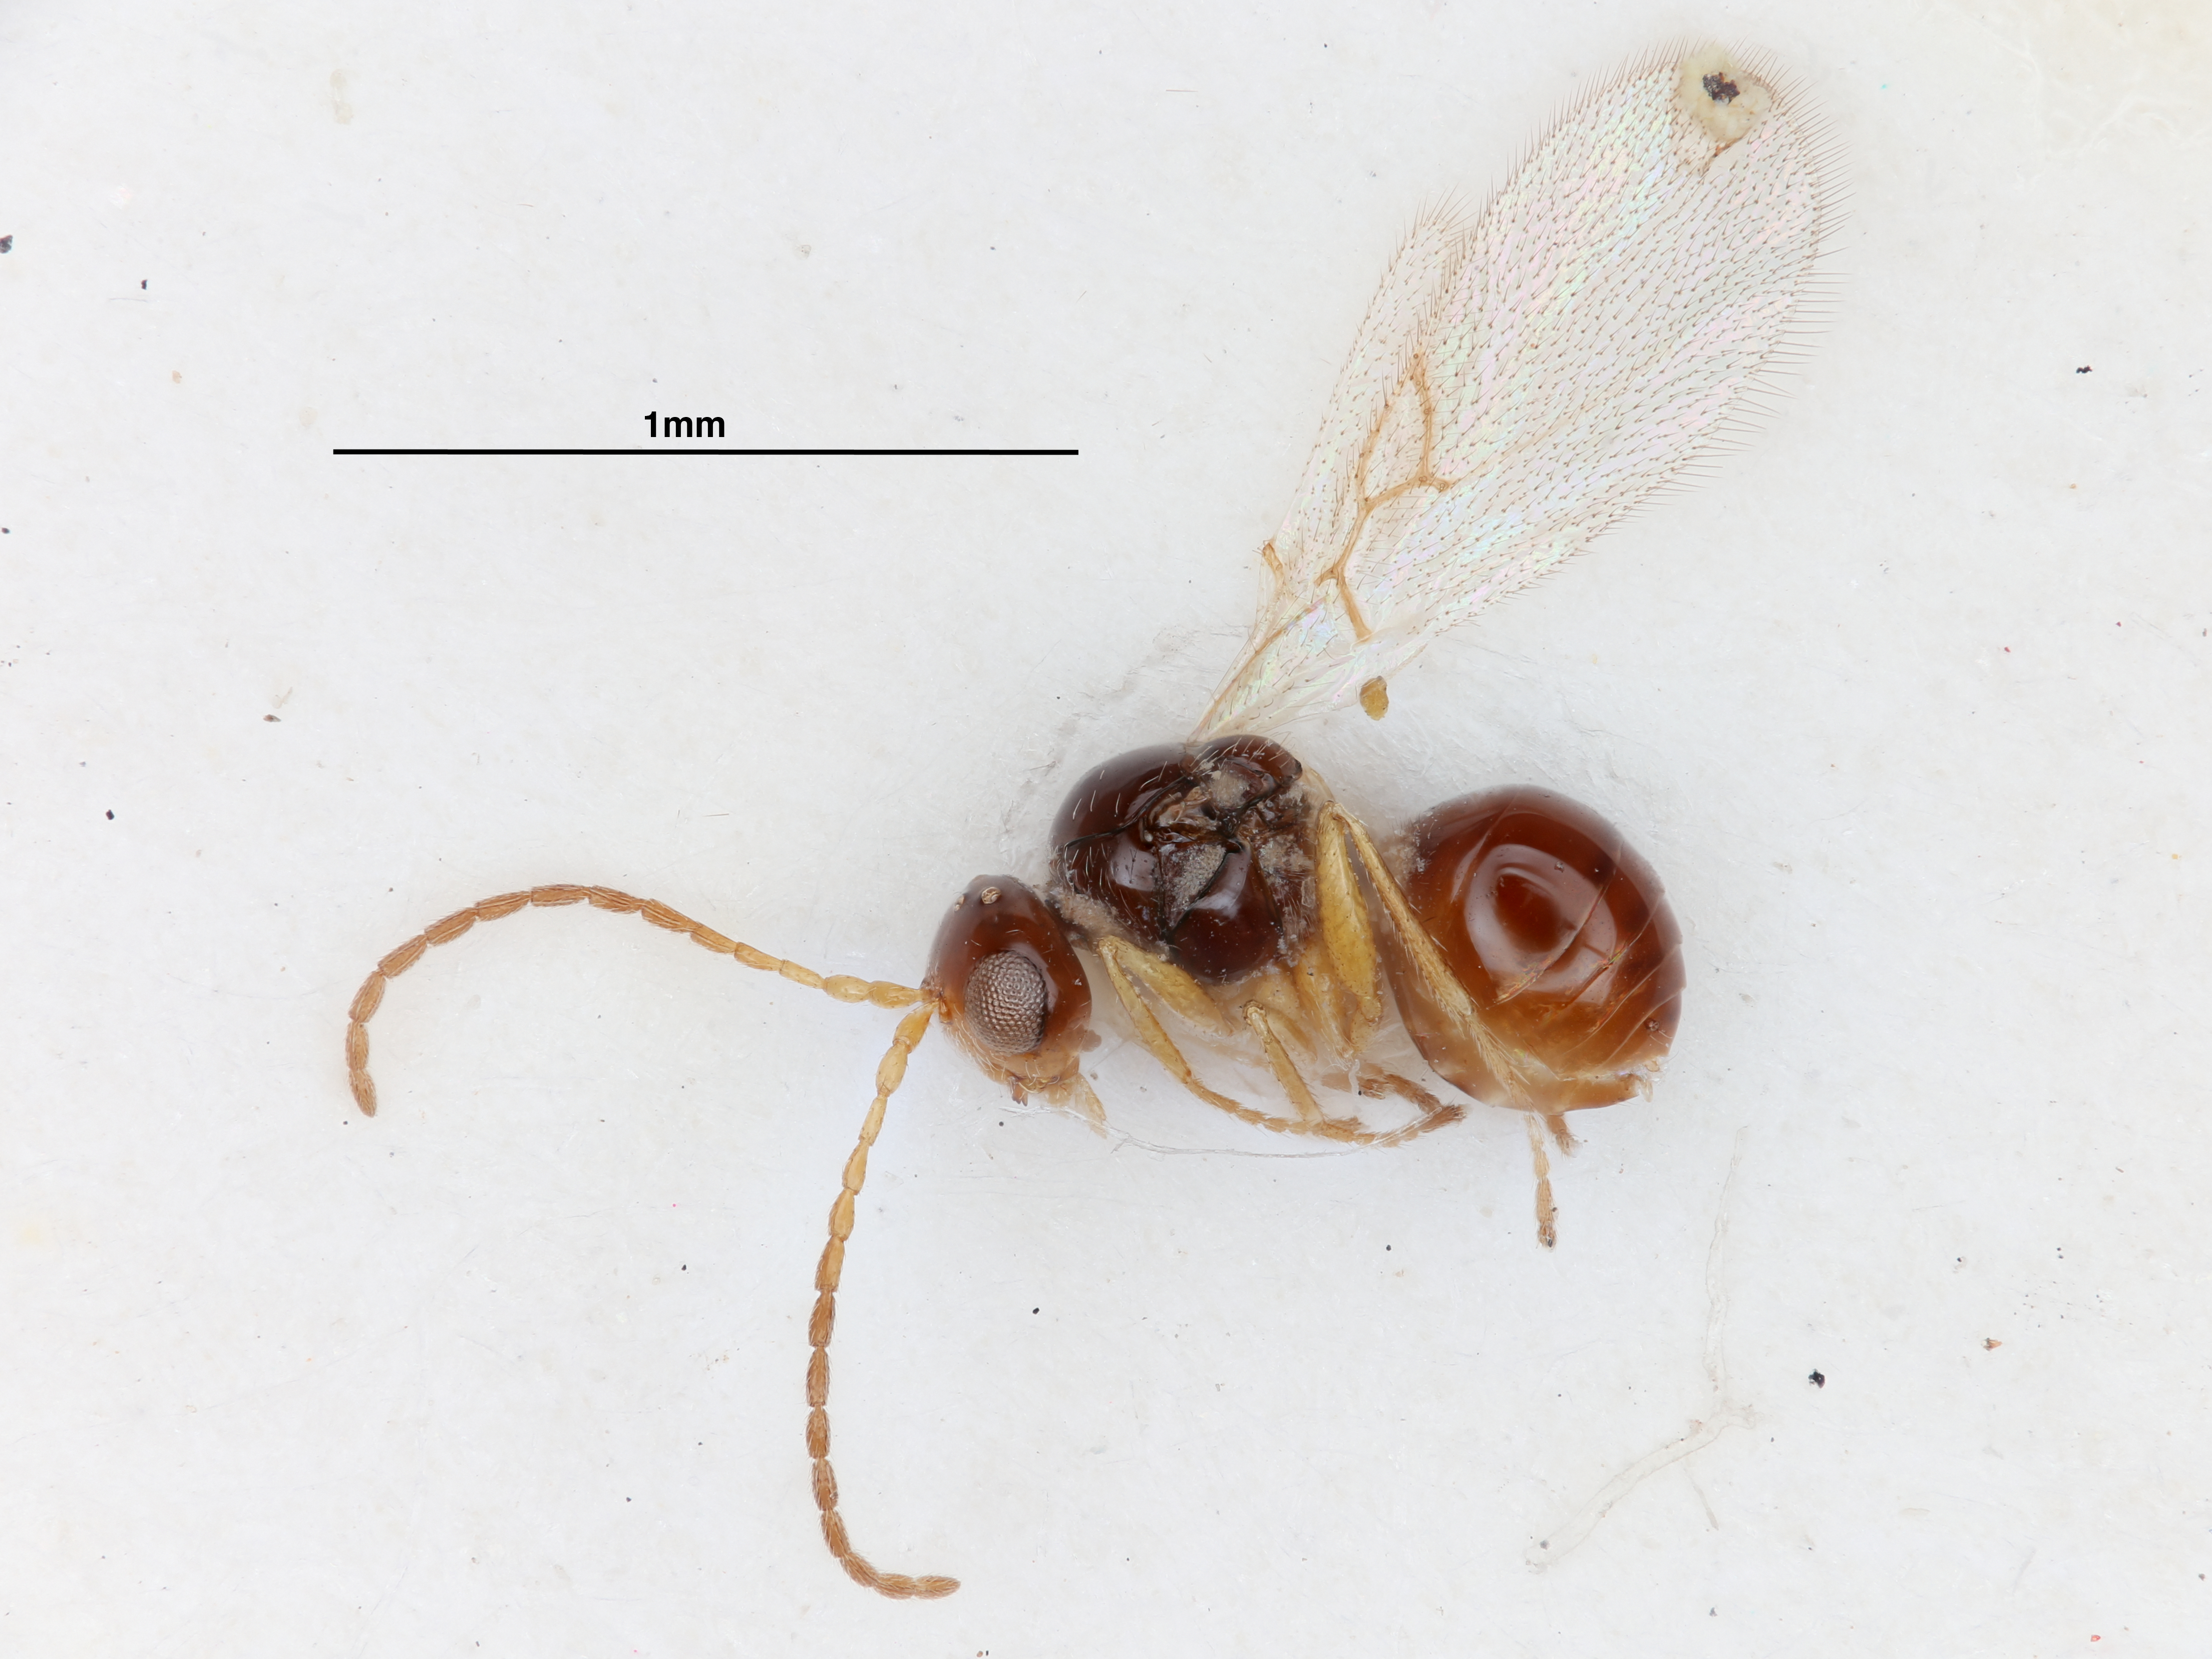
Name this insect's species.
Alloxysta luismii
